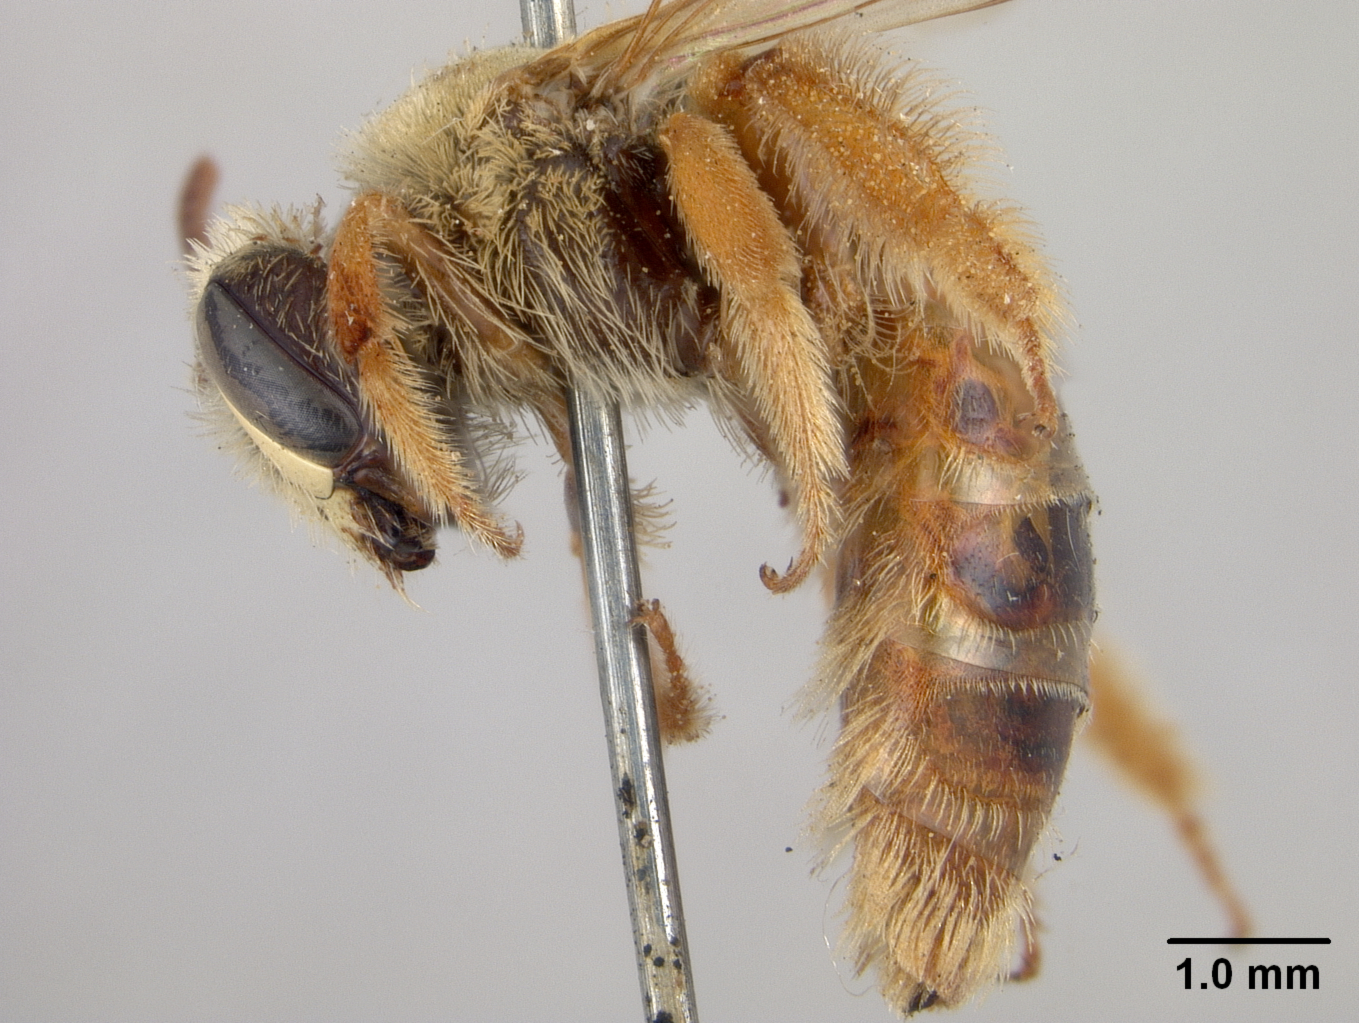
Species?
Panurgus pectidis
